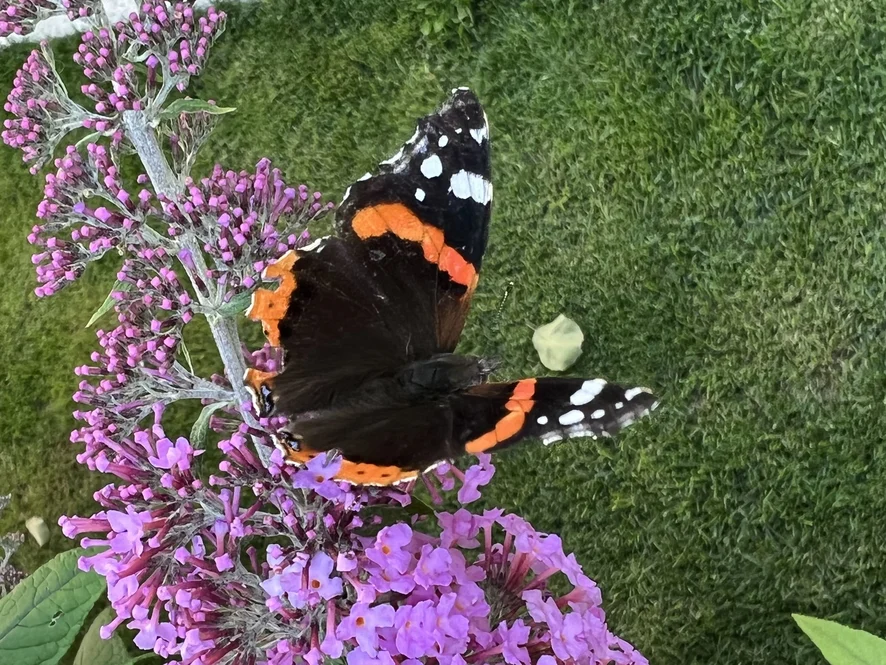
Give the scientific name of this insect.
Vanessa atalanta
